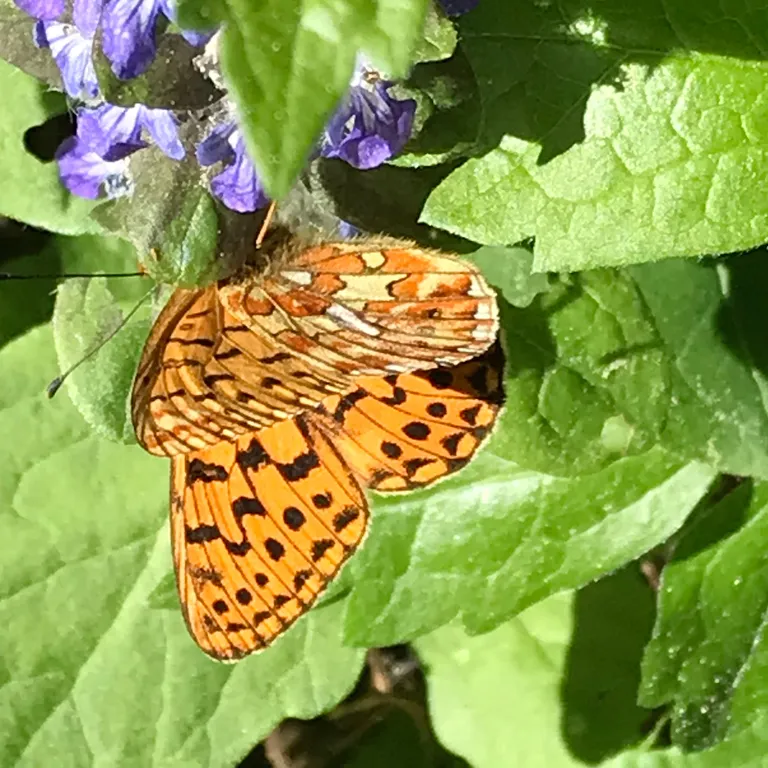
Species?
Boloria euphrosyne (also Clossiana euphrosyne)
